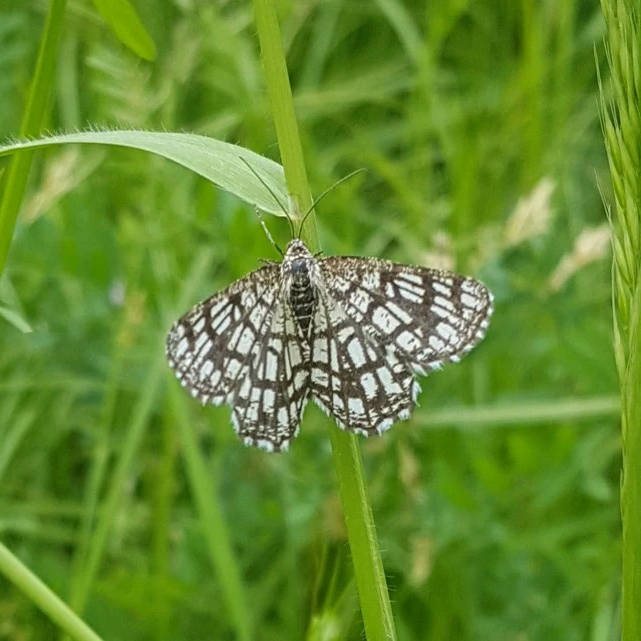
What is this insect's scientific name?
Chiasmia clathrata
